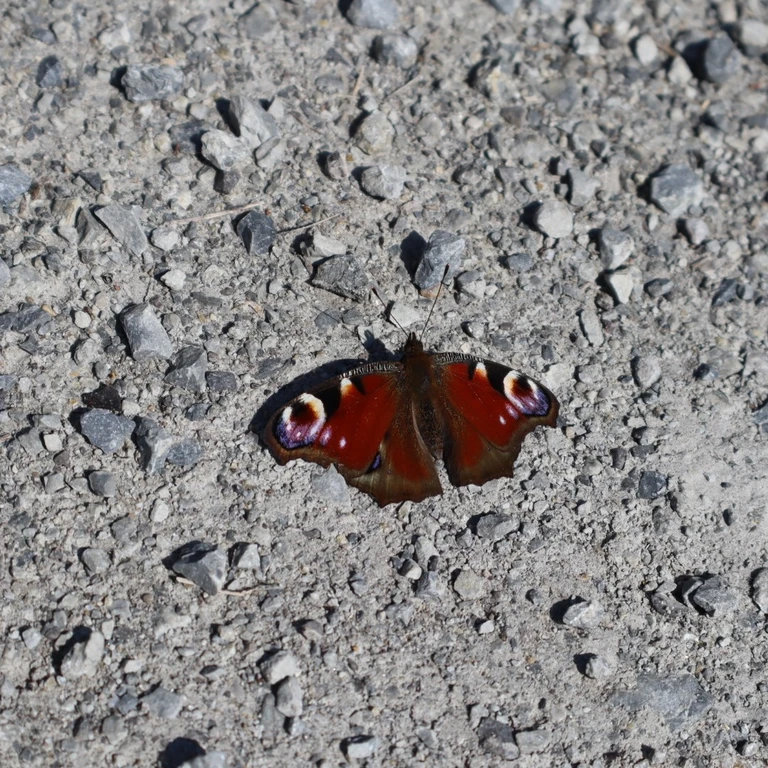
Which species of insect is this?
Aglais io
